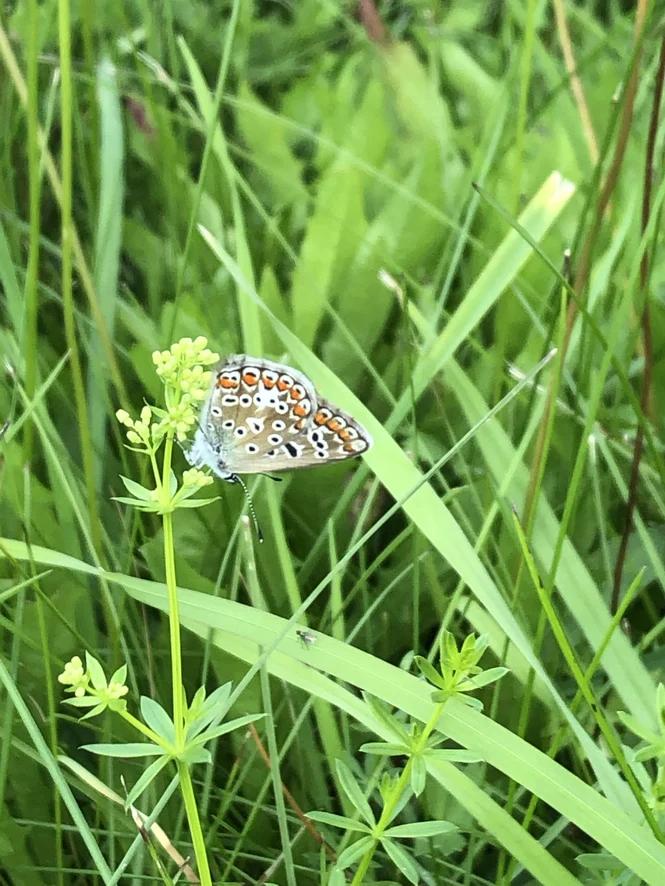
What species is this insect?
Polyommatus icarus
